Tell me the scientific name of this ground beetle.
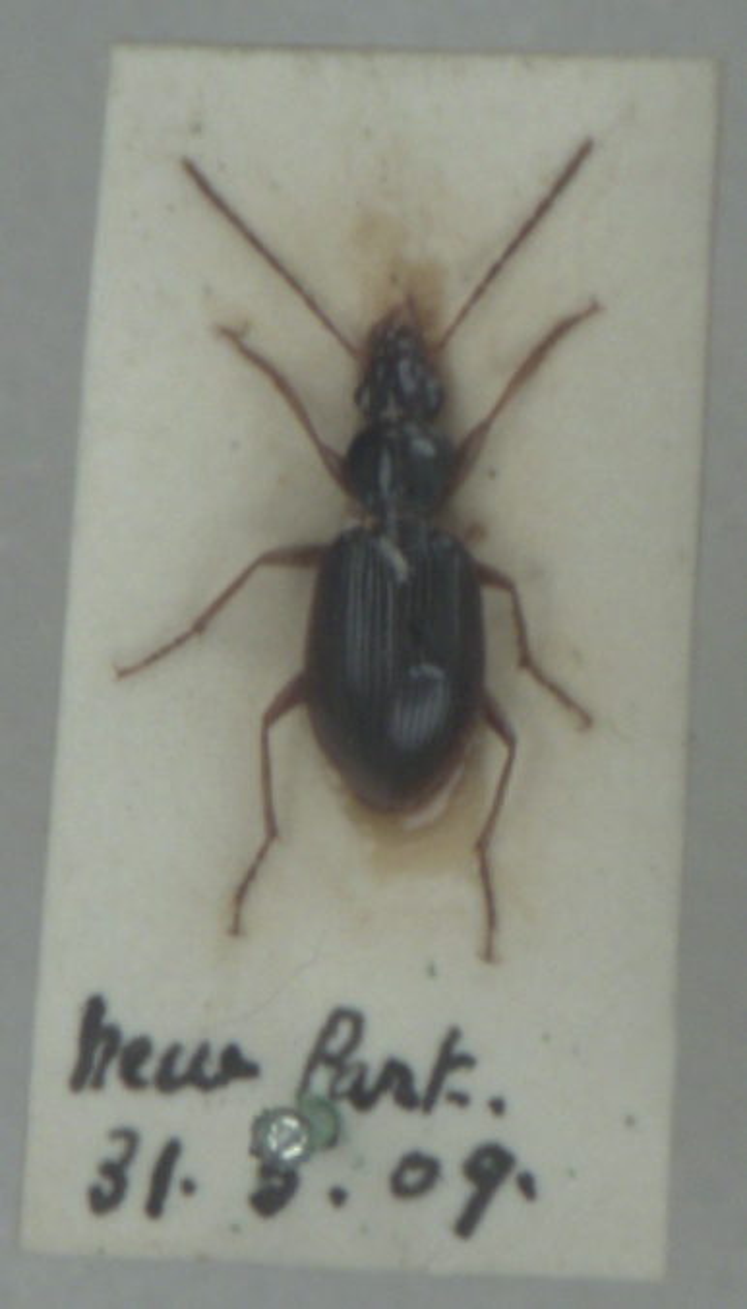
Paranchus albipes
